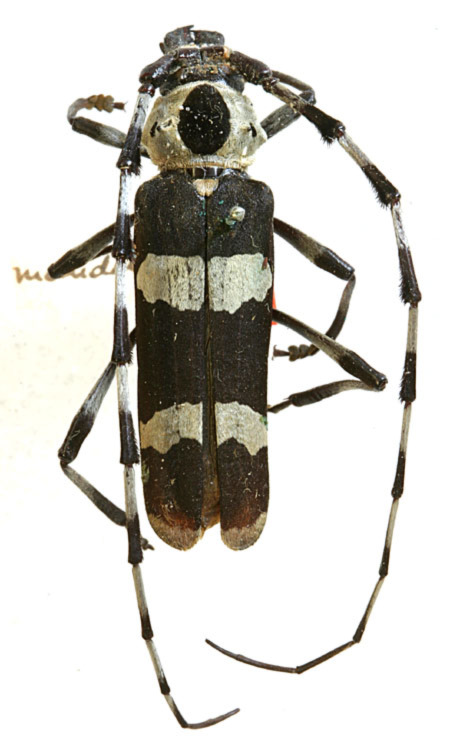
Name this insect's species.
Rosalia funebris
